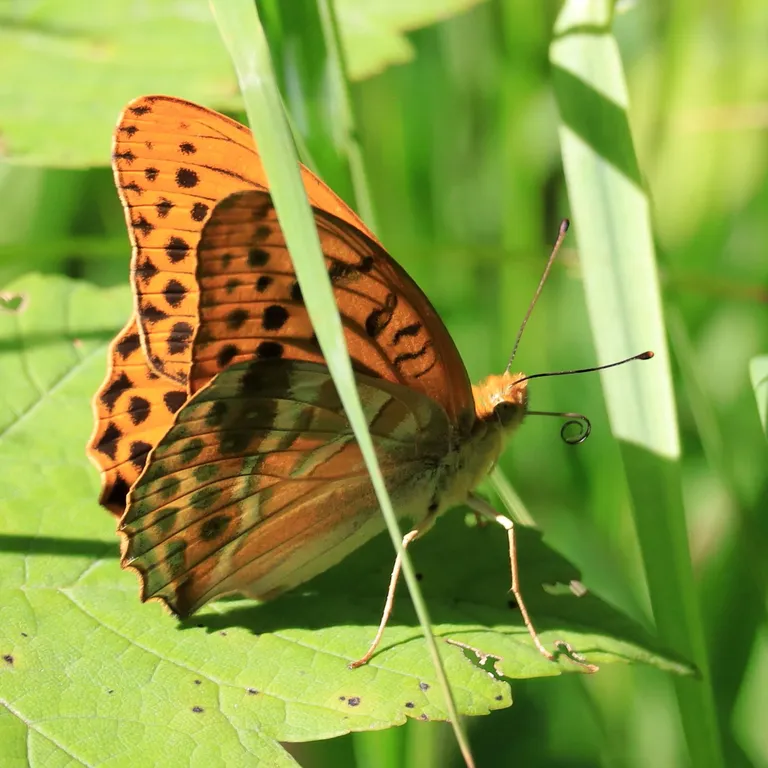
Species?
Argynnis paphia
